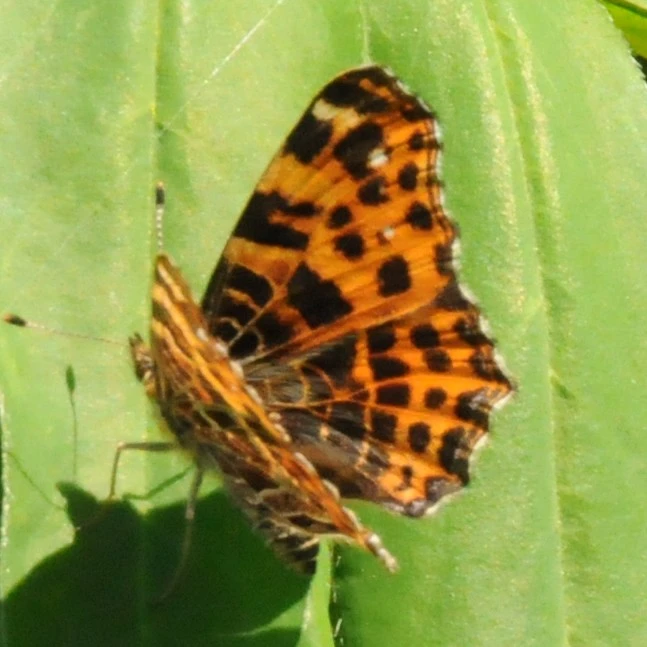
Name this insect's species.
Araschnia levana
